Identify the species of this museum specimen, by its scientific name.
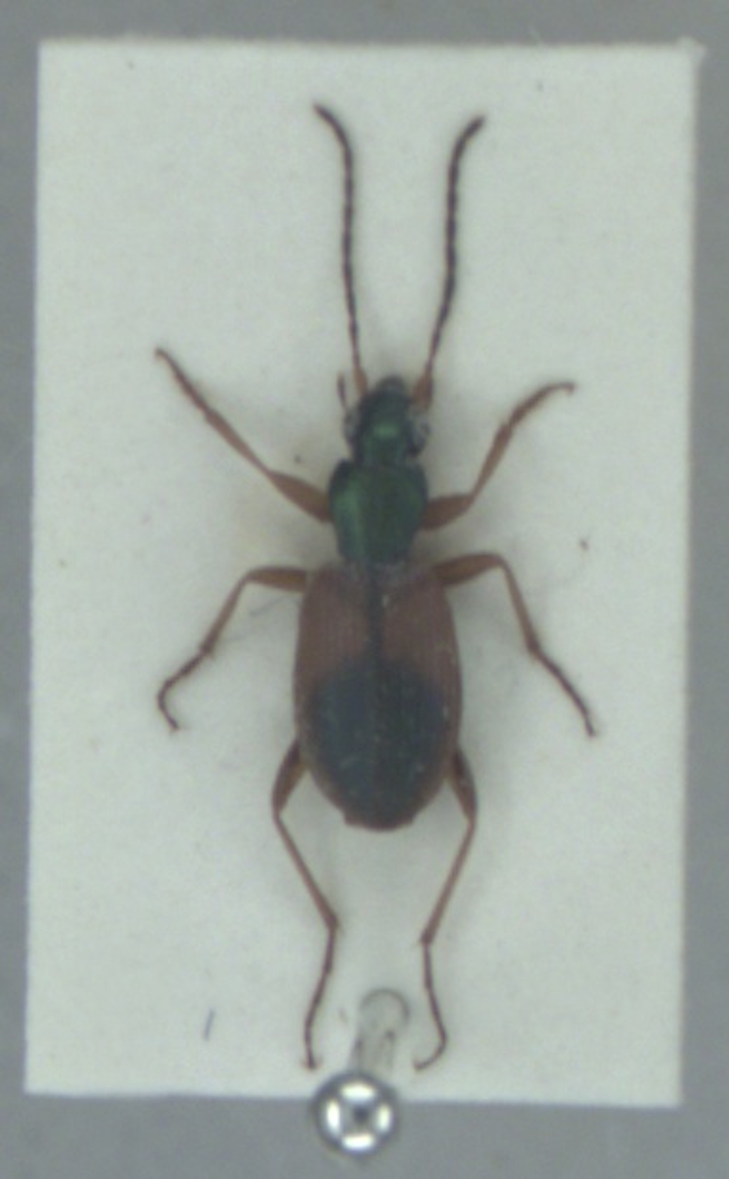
Anchomenus dorsalis
